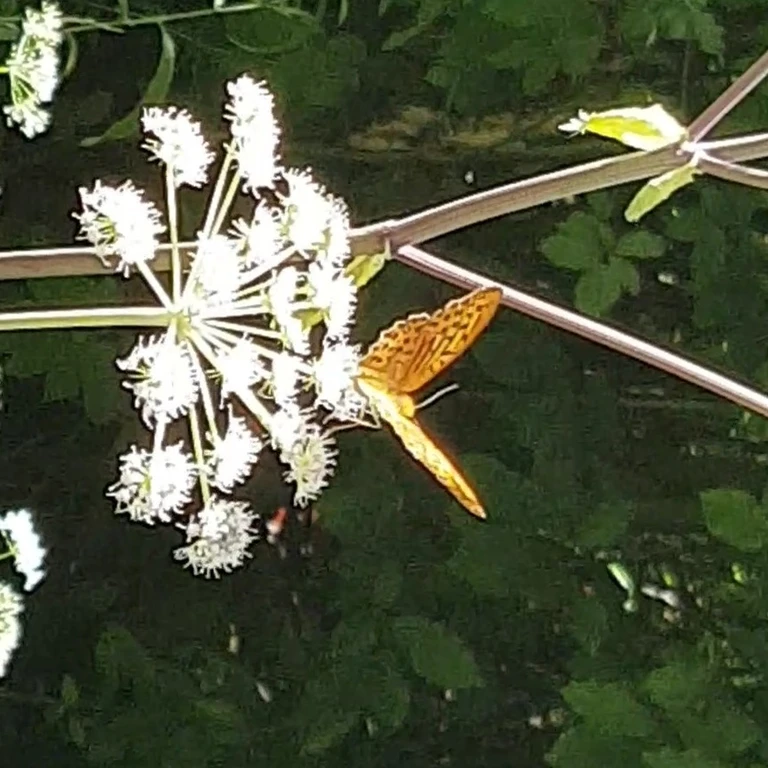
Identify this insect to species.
Argynnis paphia
